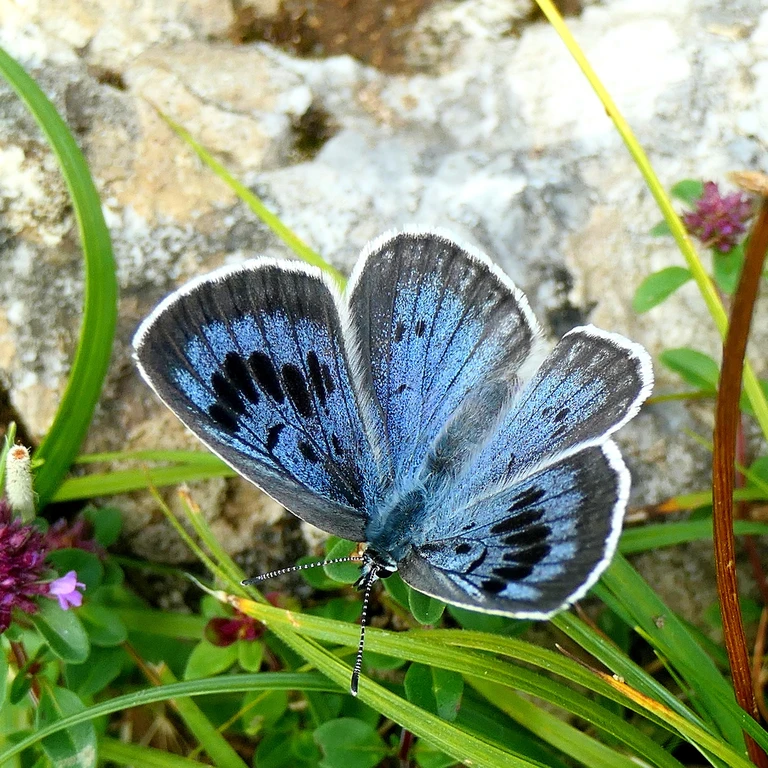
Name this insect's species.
Phengaris arion (also Maculinea arion)
